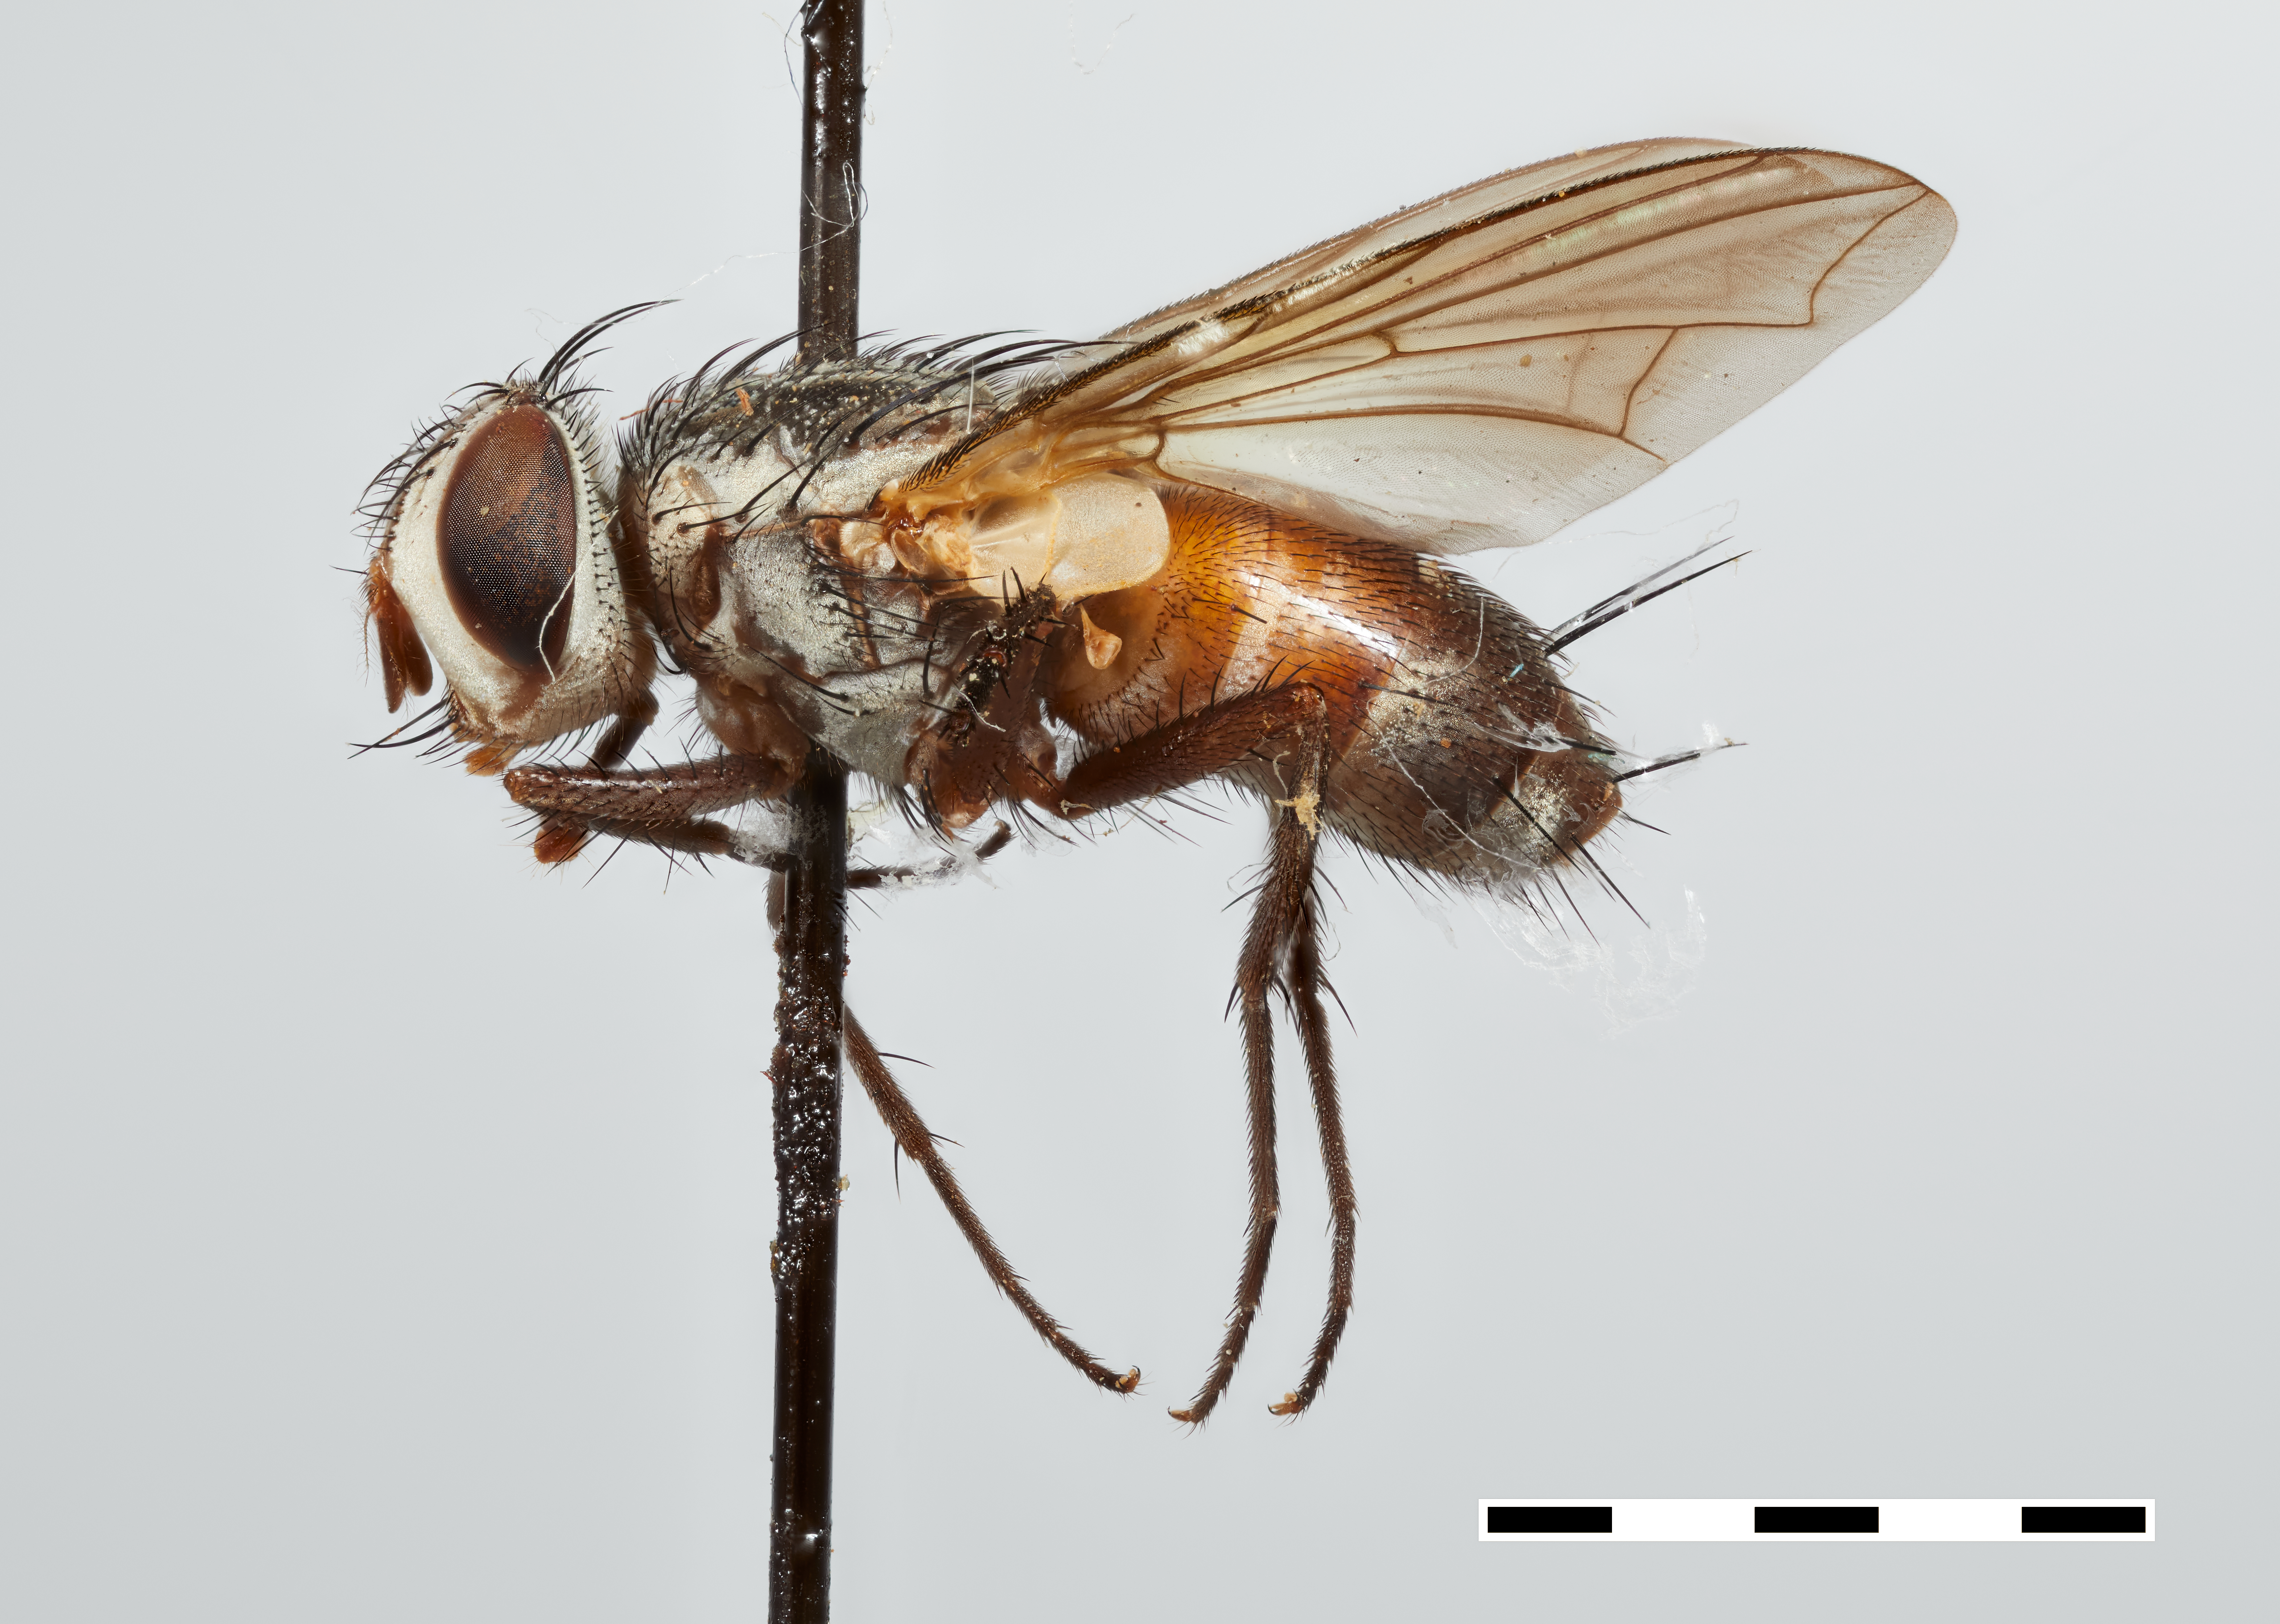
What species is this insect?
Bathytheresia bassheri
